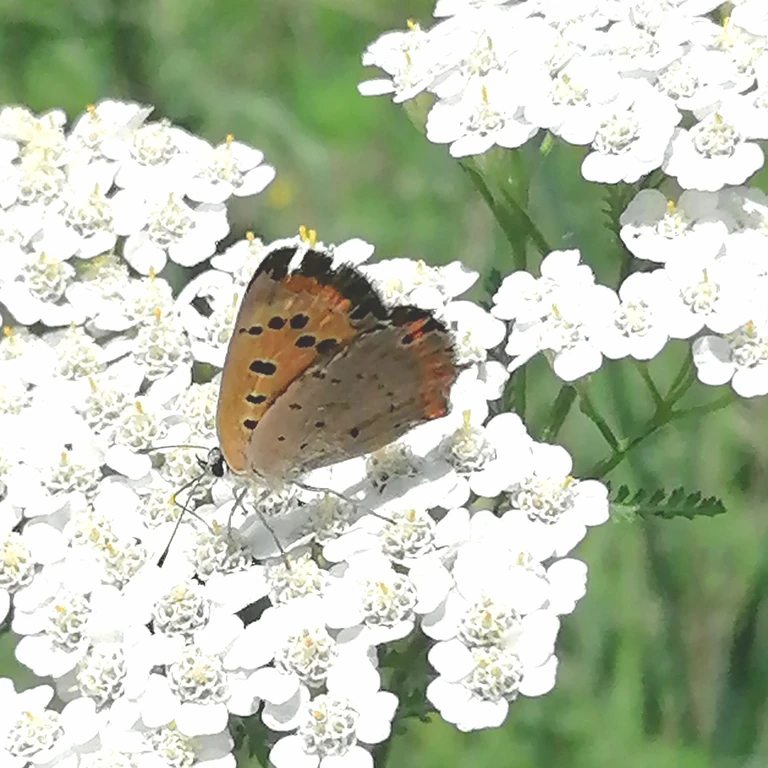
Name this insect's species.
Lycaena phlaeas
